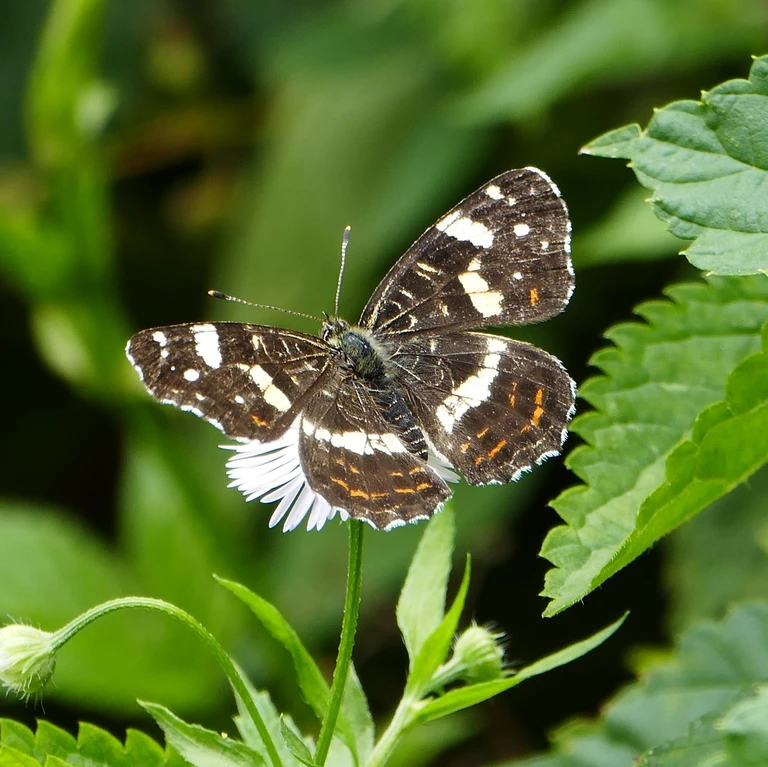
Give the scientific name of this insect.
Araschnia levana
